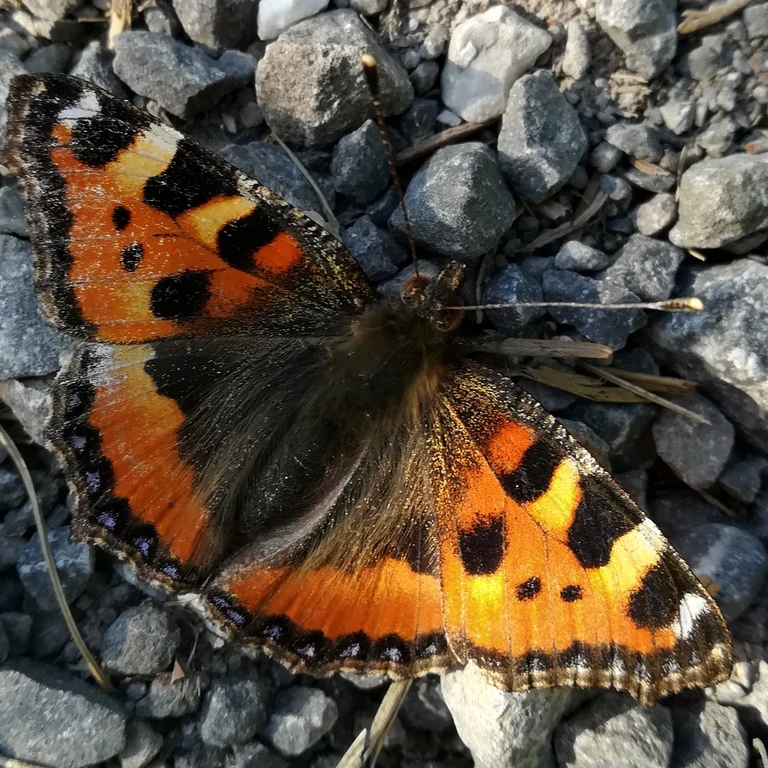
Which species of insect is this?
Aglais urticae
